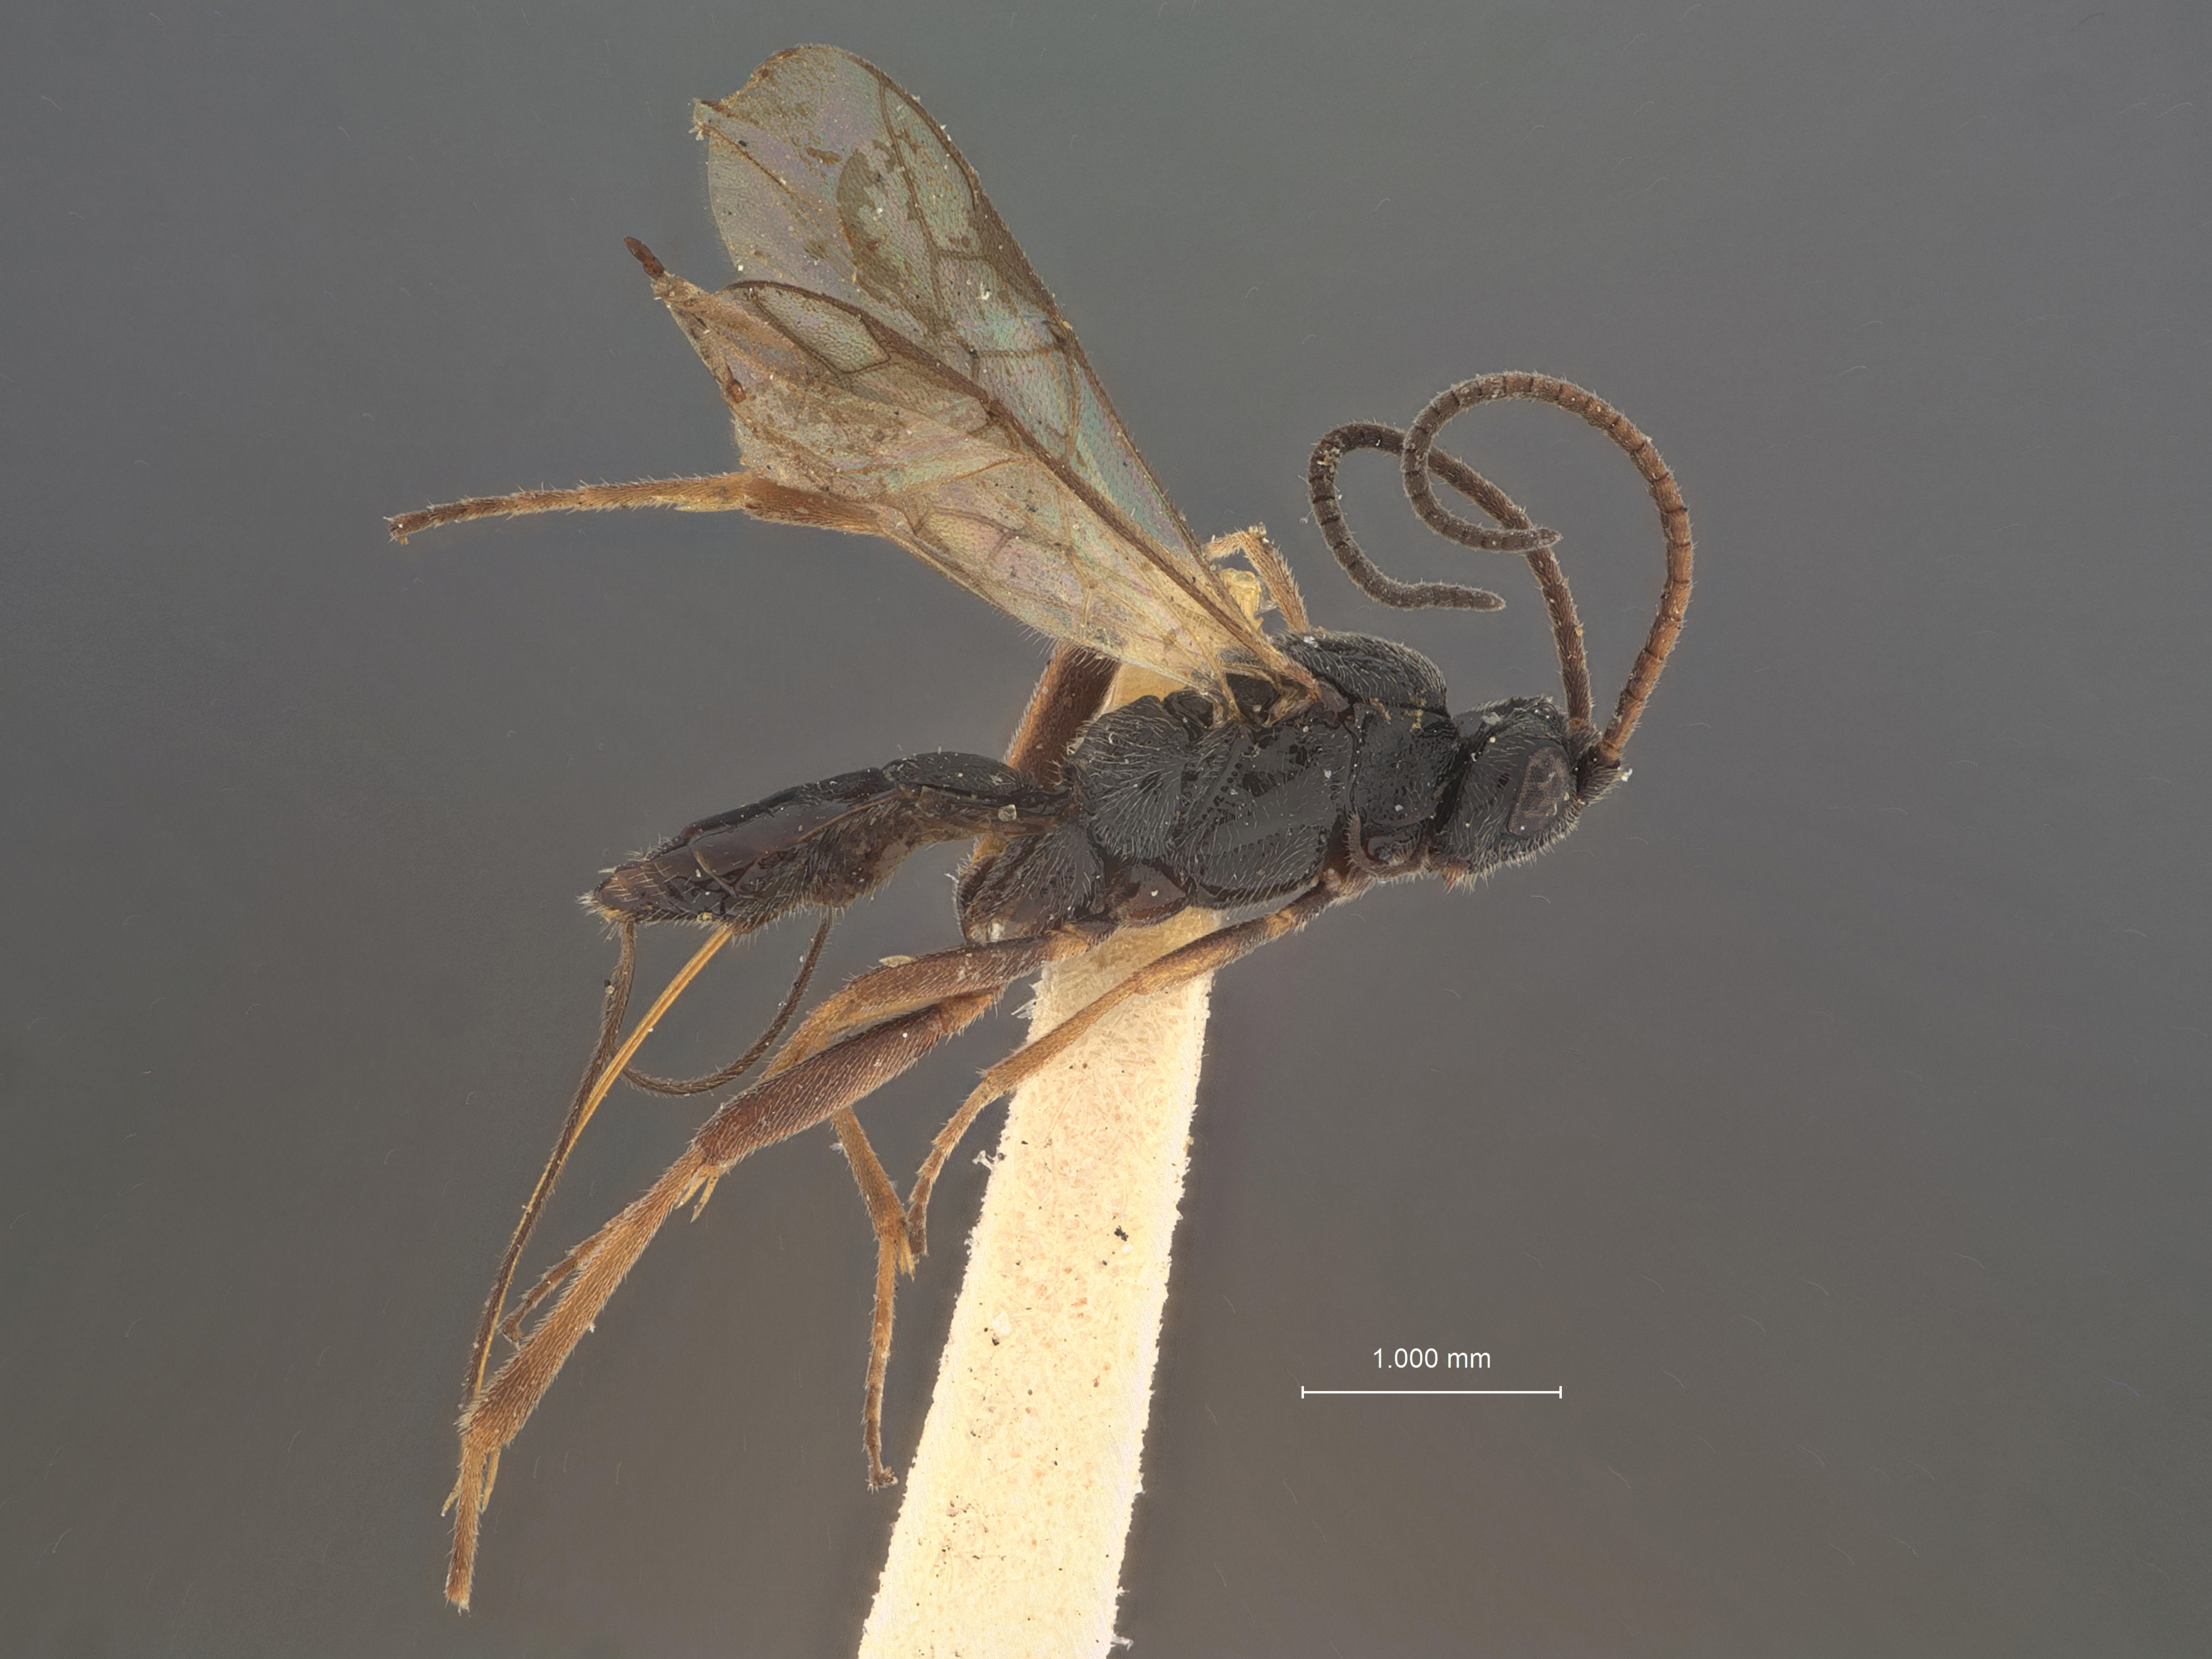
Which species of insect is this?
Orgilus utahensis
